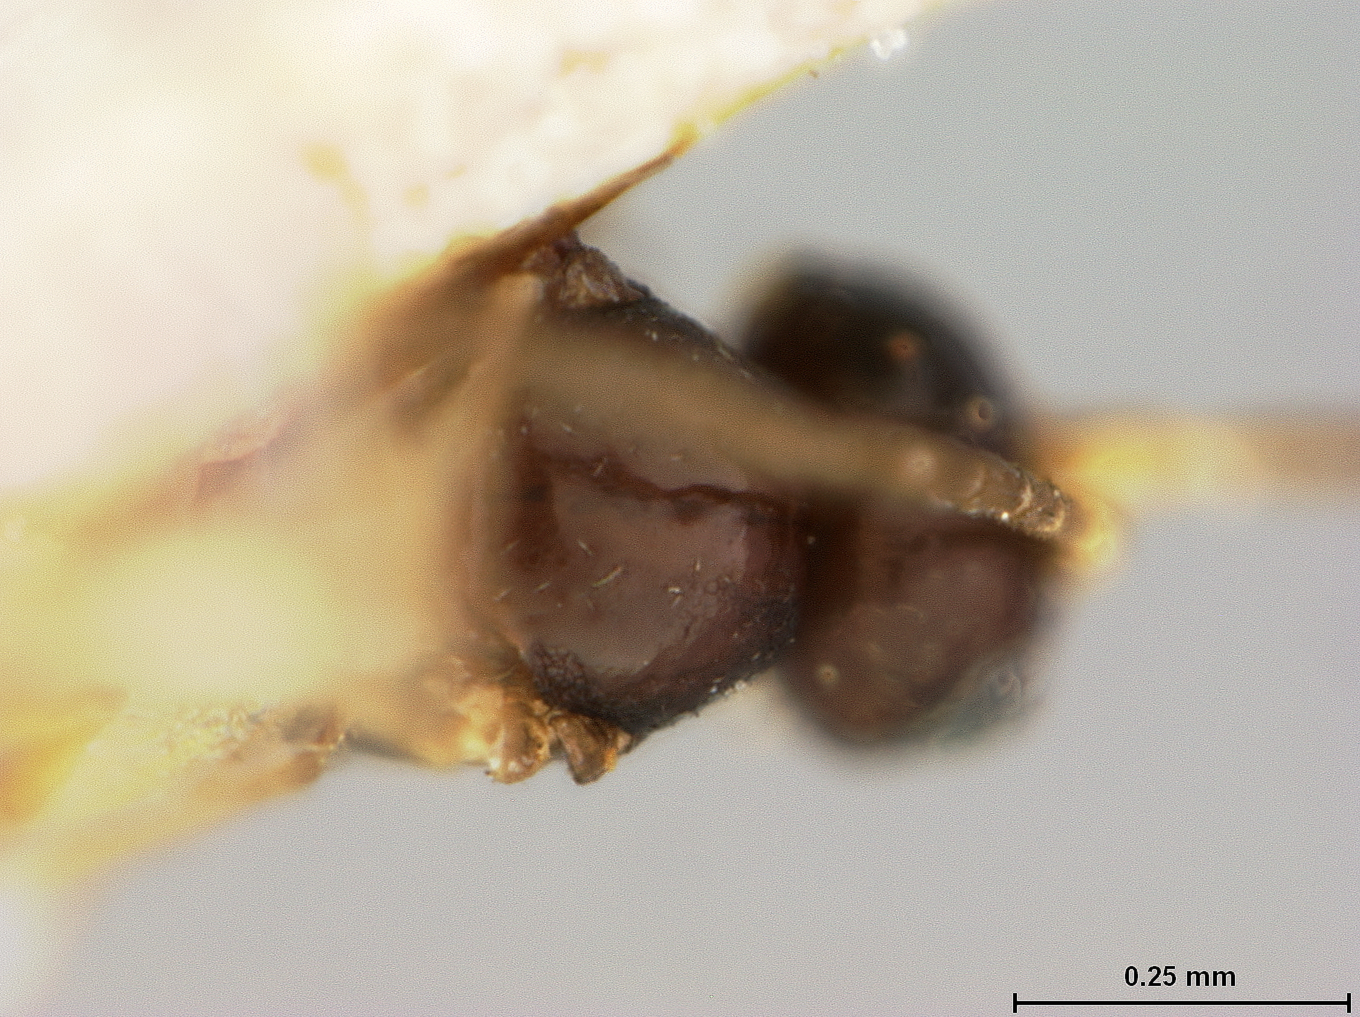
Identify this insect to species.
Lipolexis fuscuicornis
